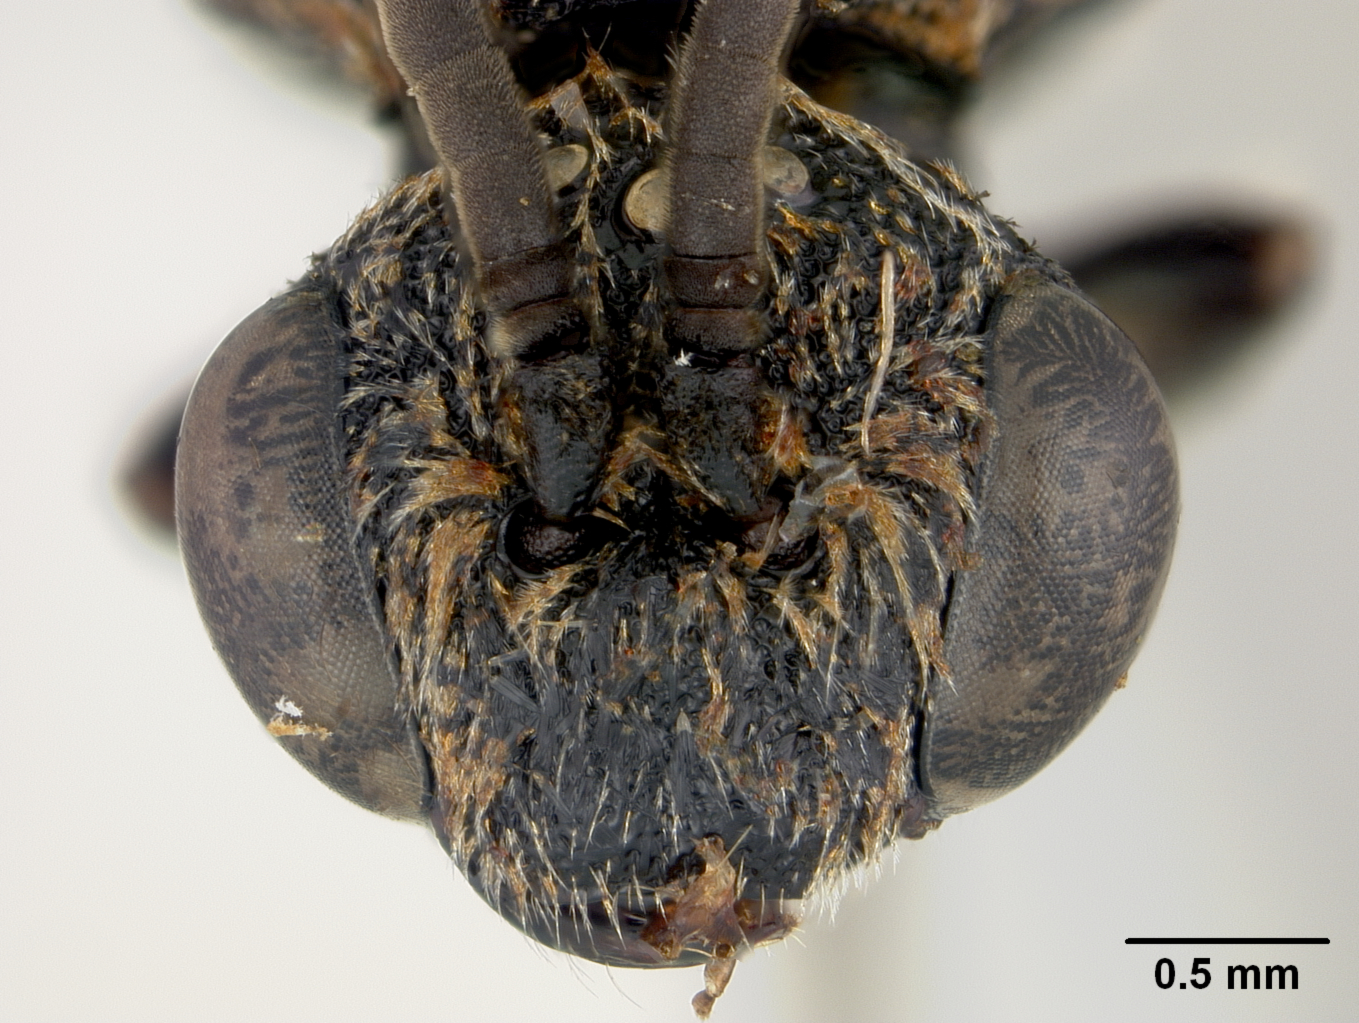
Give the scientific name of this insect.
Sphecodes laukeusis
